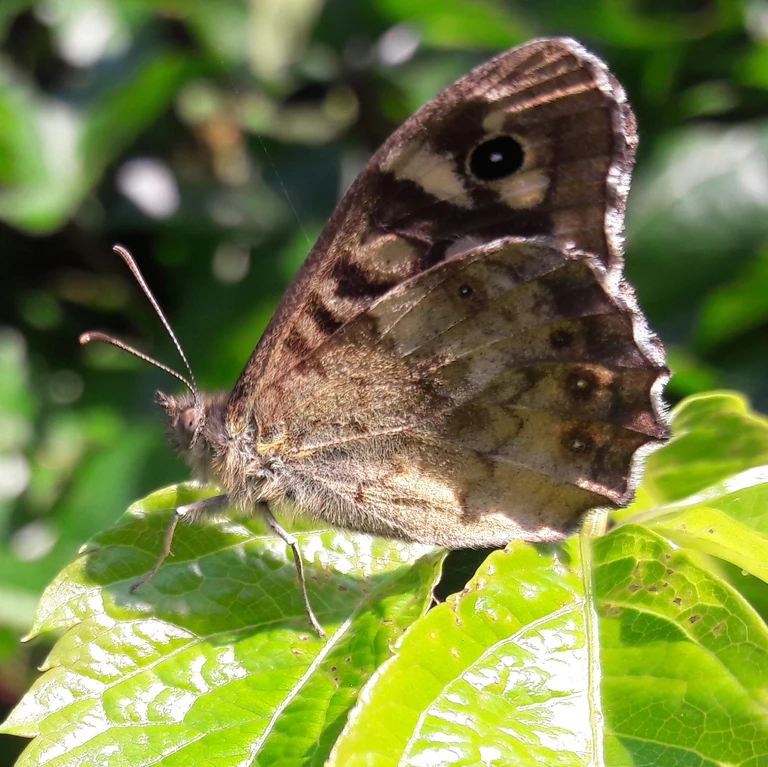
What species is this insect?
Pararge aegeria
